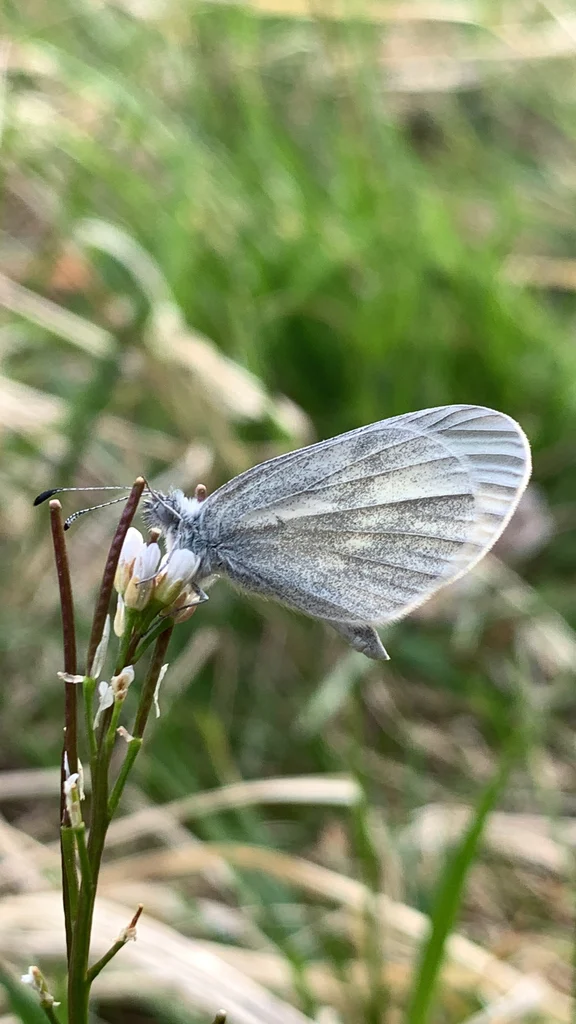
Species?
Leptidea sinapis/juvernica
